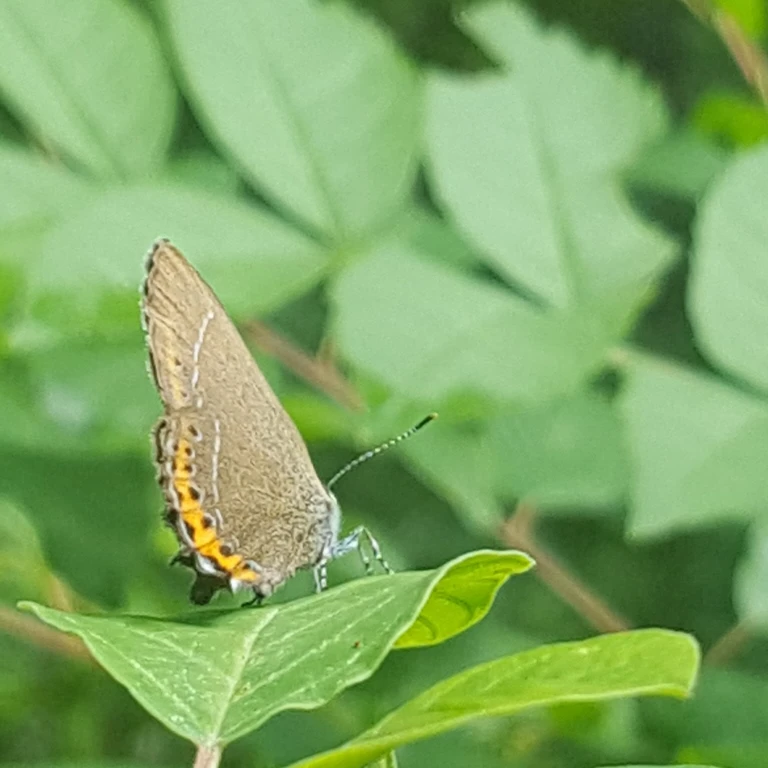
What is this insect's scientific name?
Satyrium pruni (also Fixsenia pruni)
